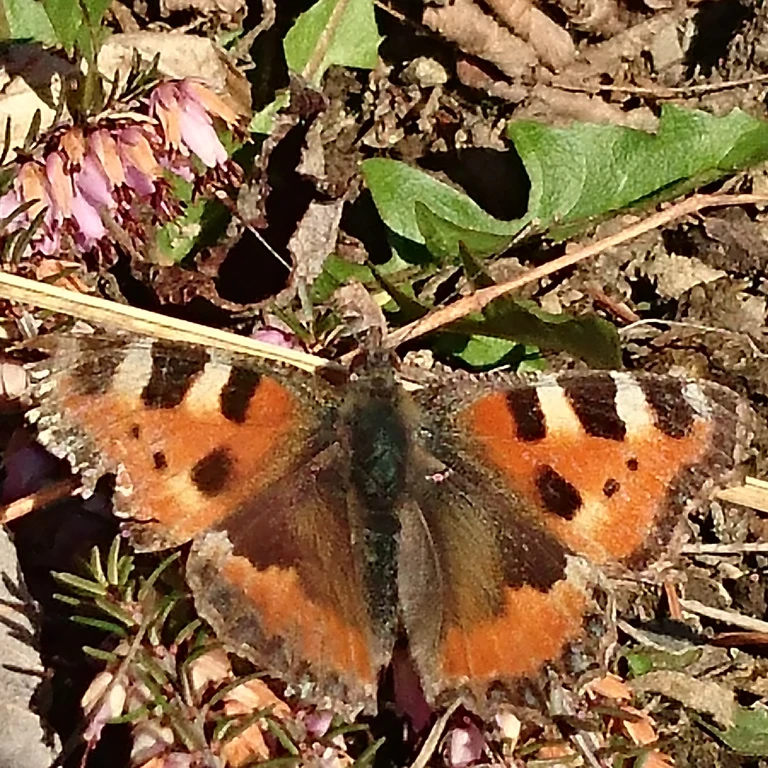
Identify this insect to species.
Aglais urticae
